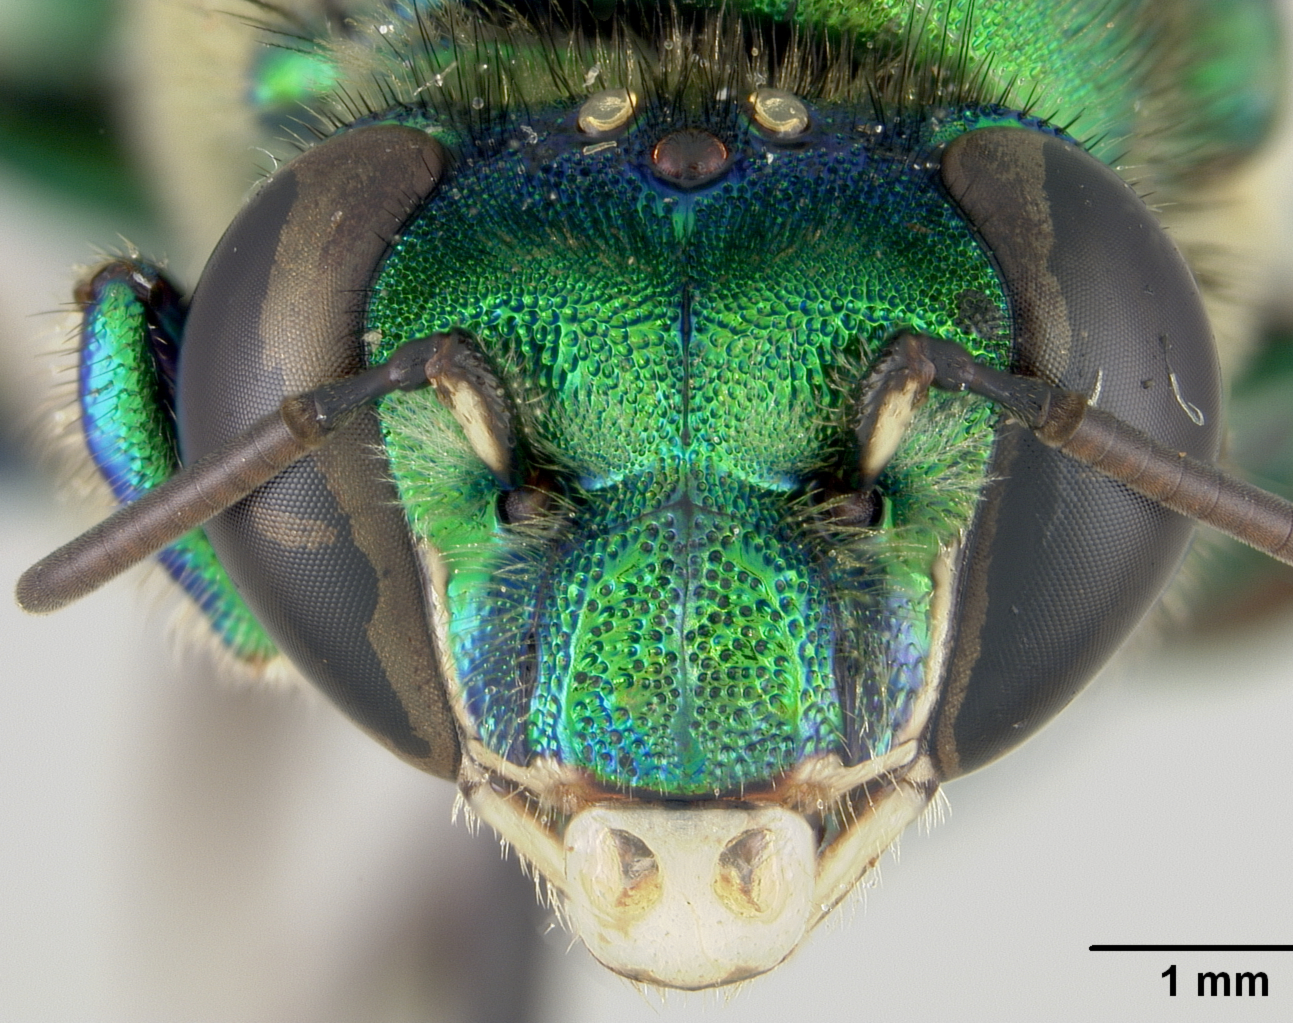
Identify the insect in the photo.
Euglossa prasina
